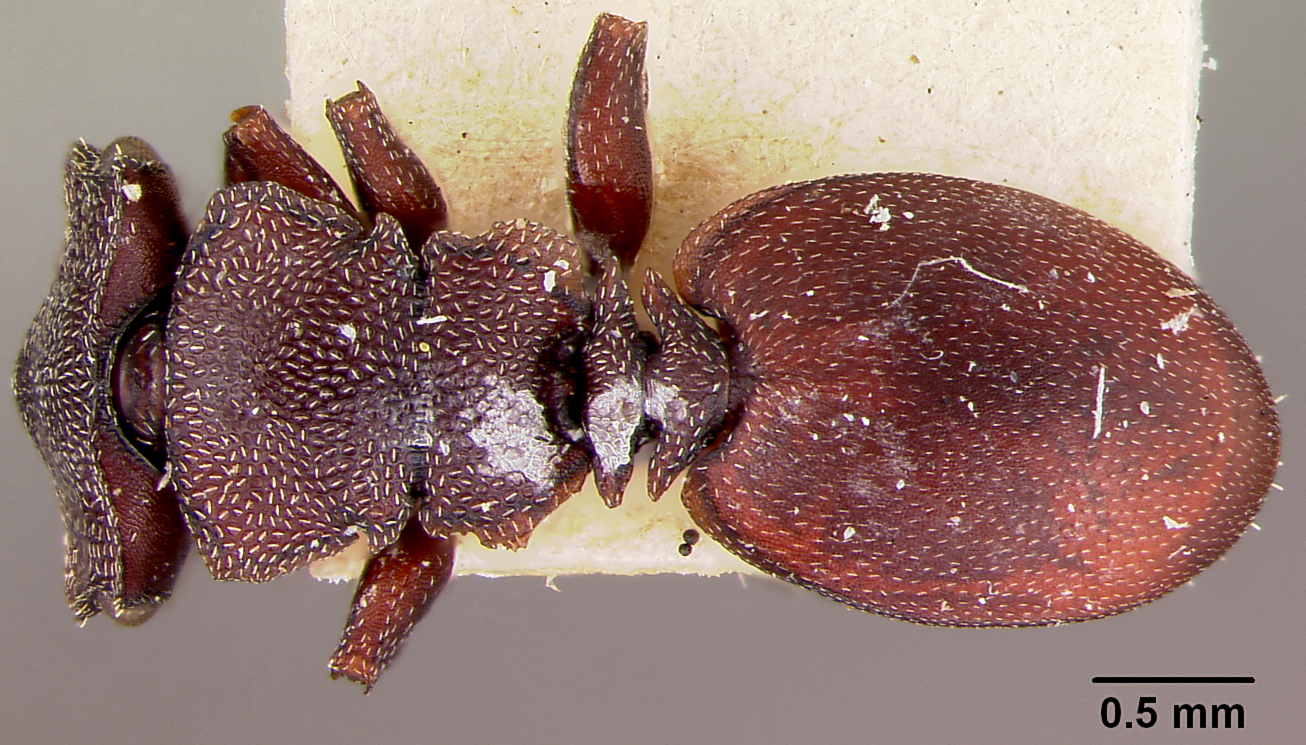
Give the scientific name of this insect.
Cryptocerus varians
